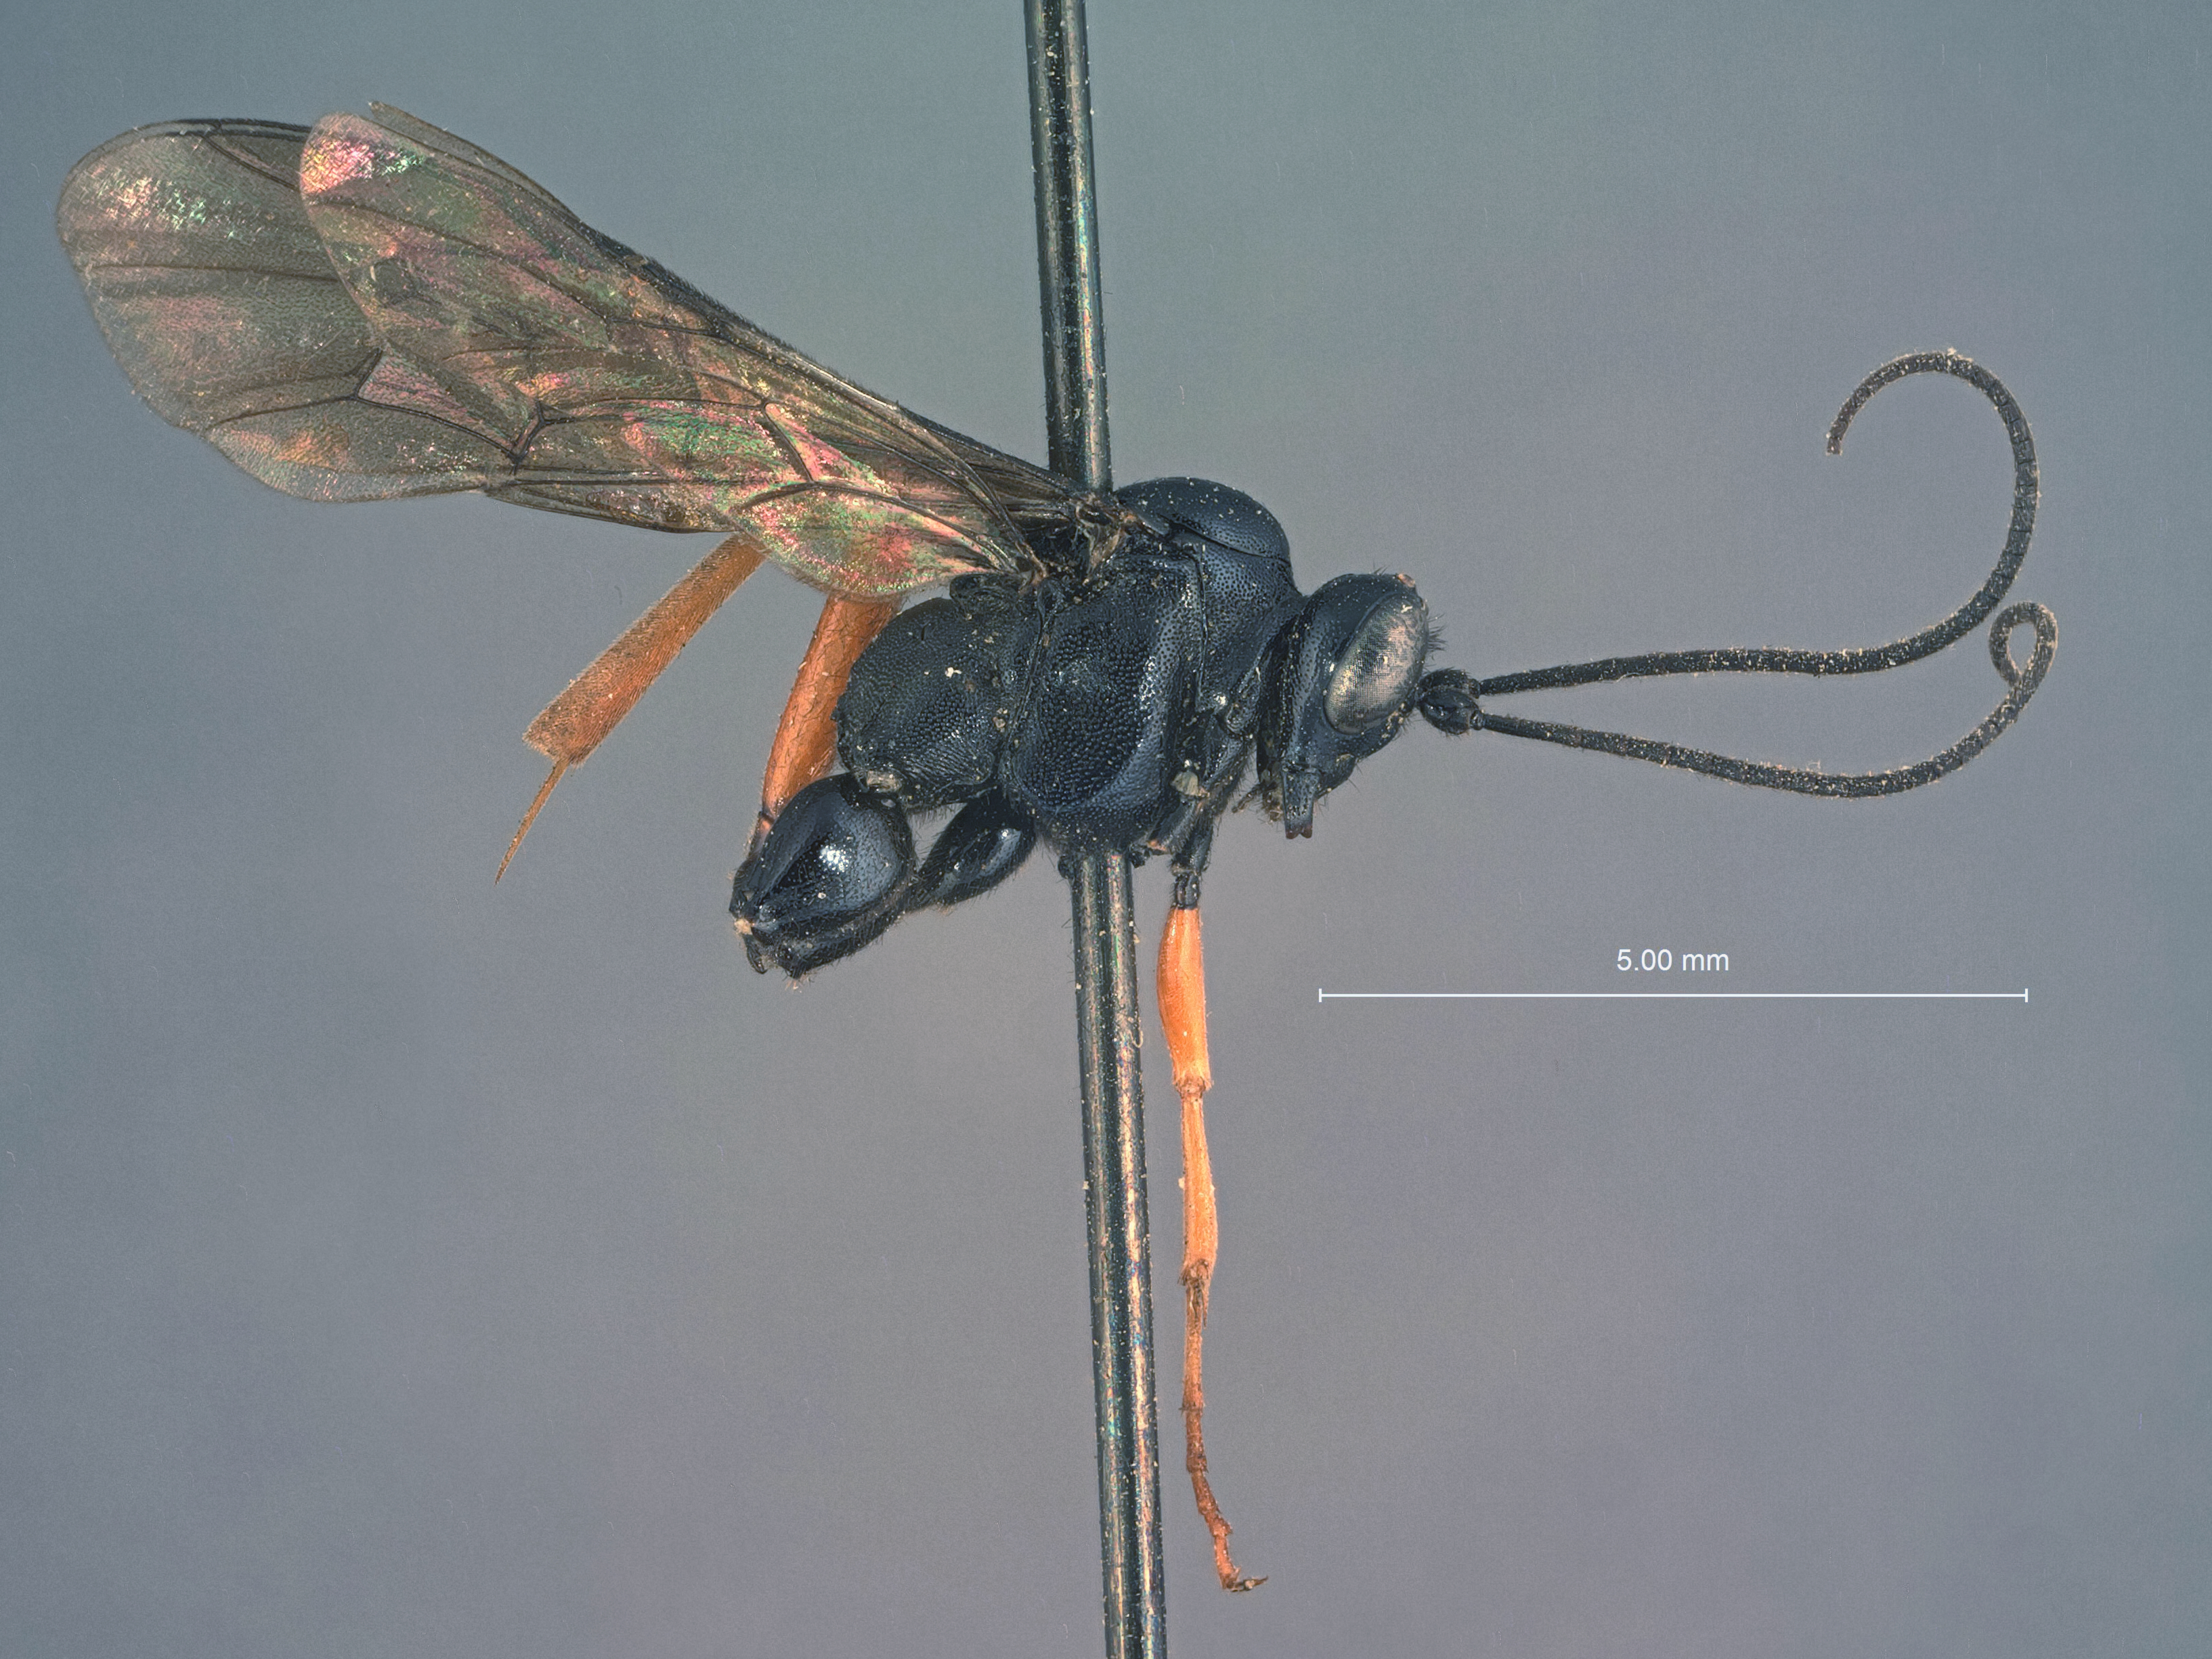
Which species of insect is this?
Exetastes alticola
